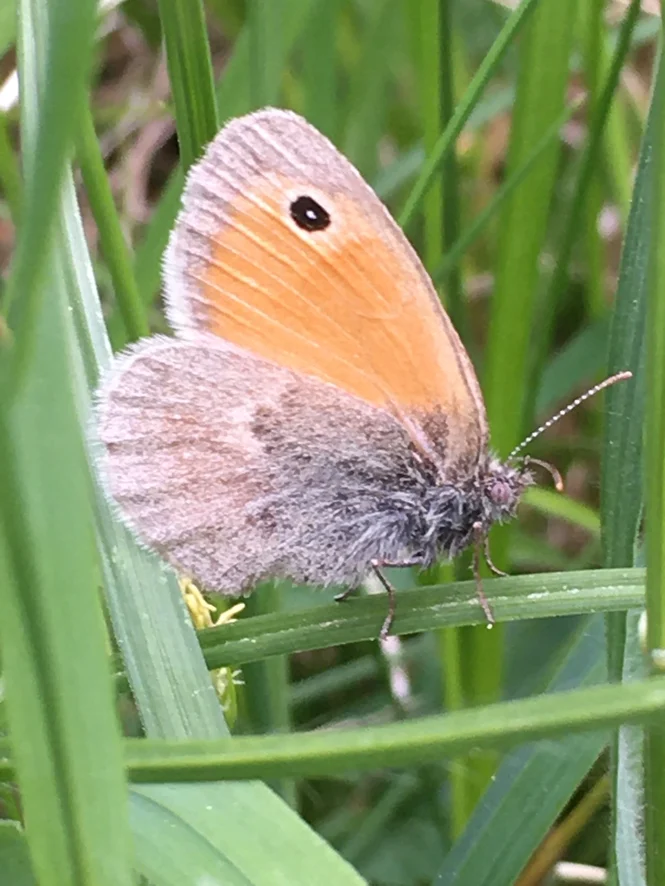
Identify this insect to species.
Coenonympha pamphilus
